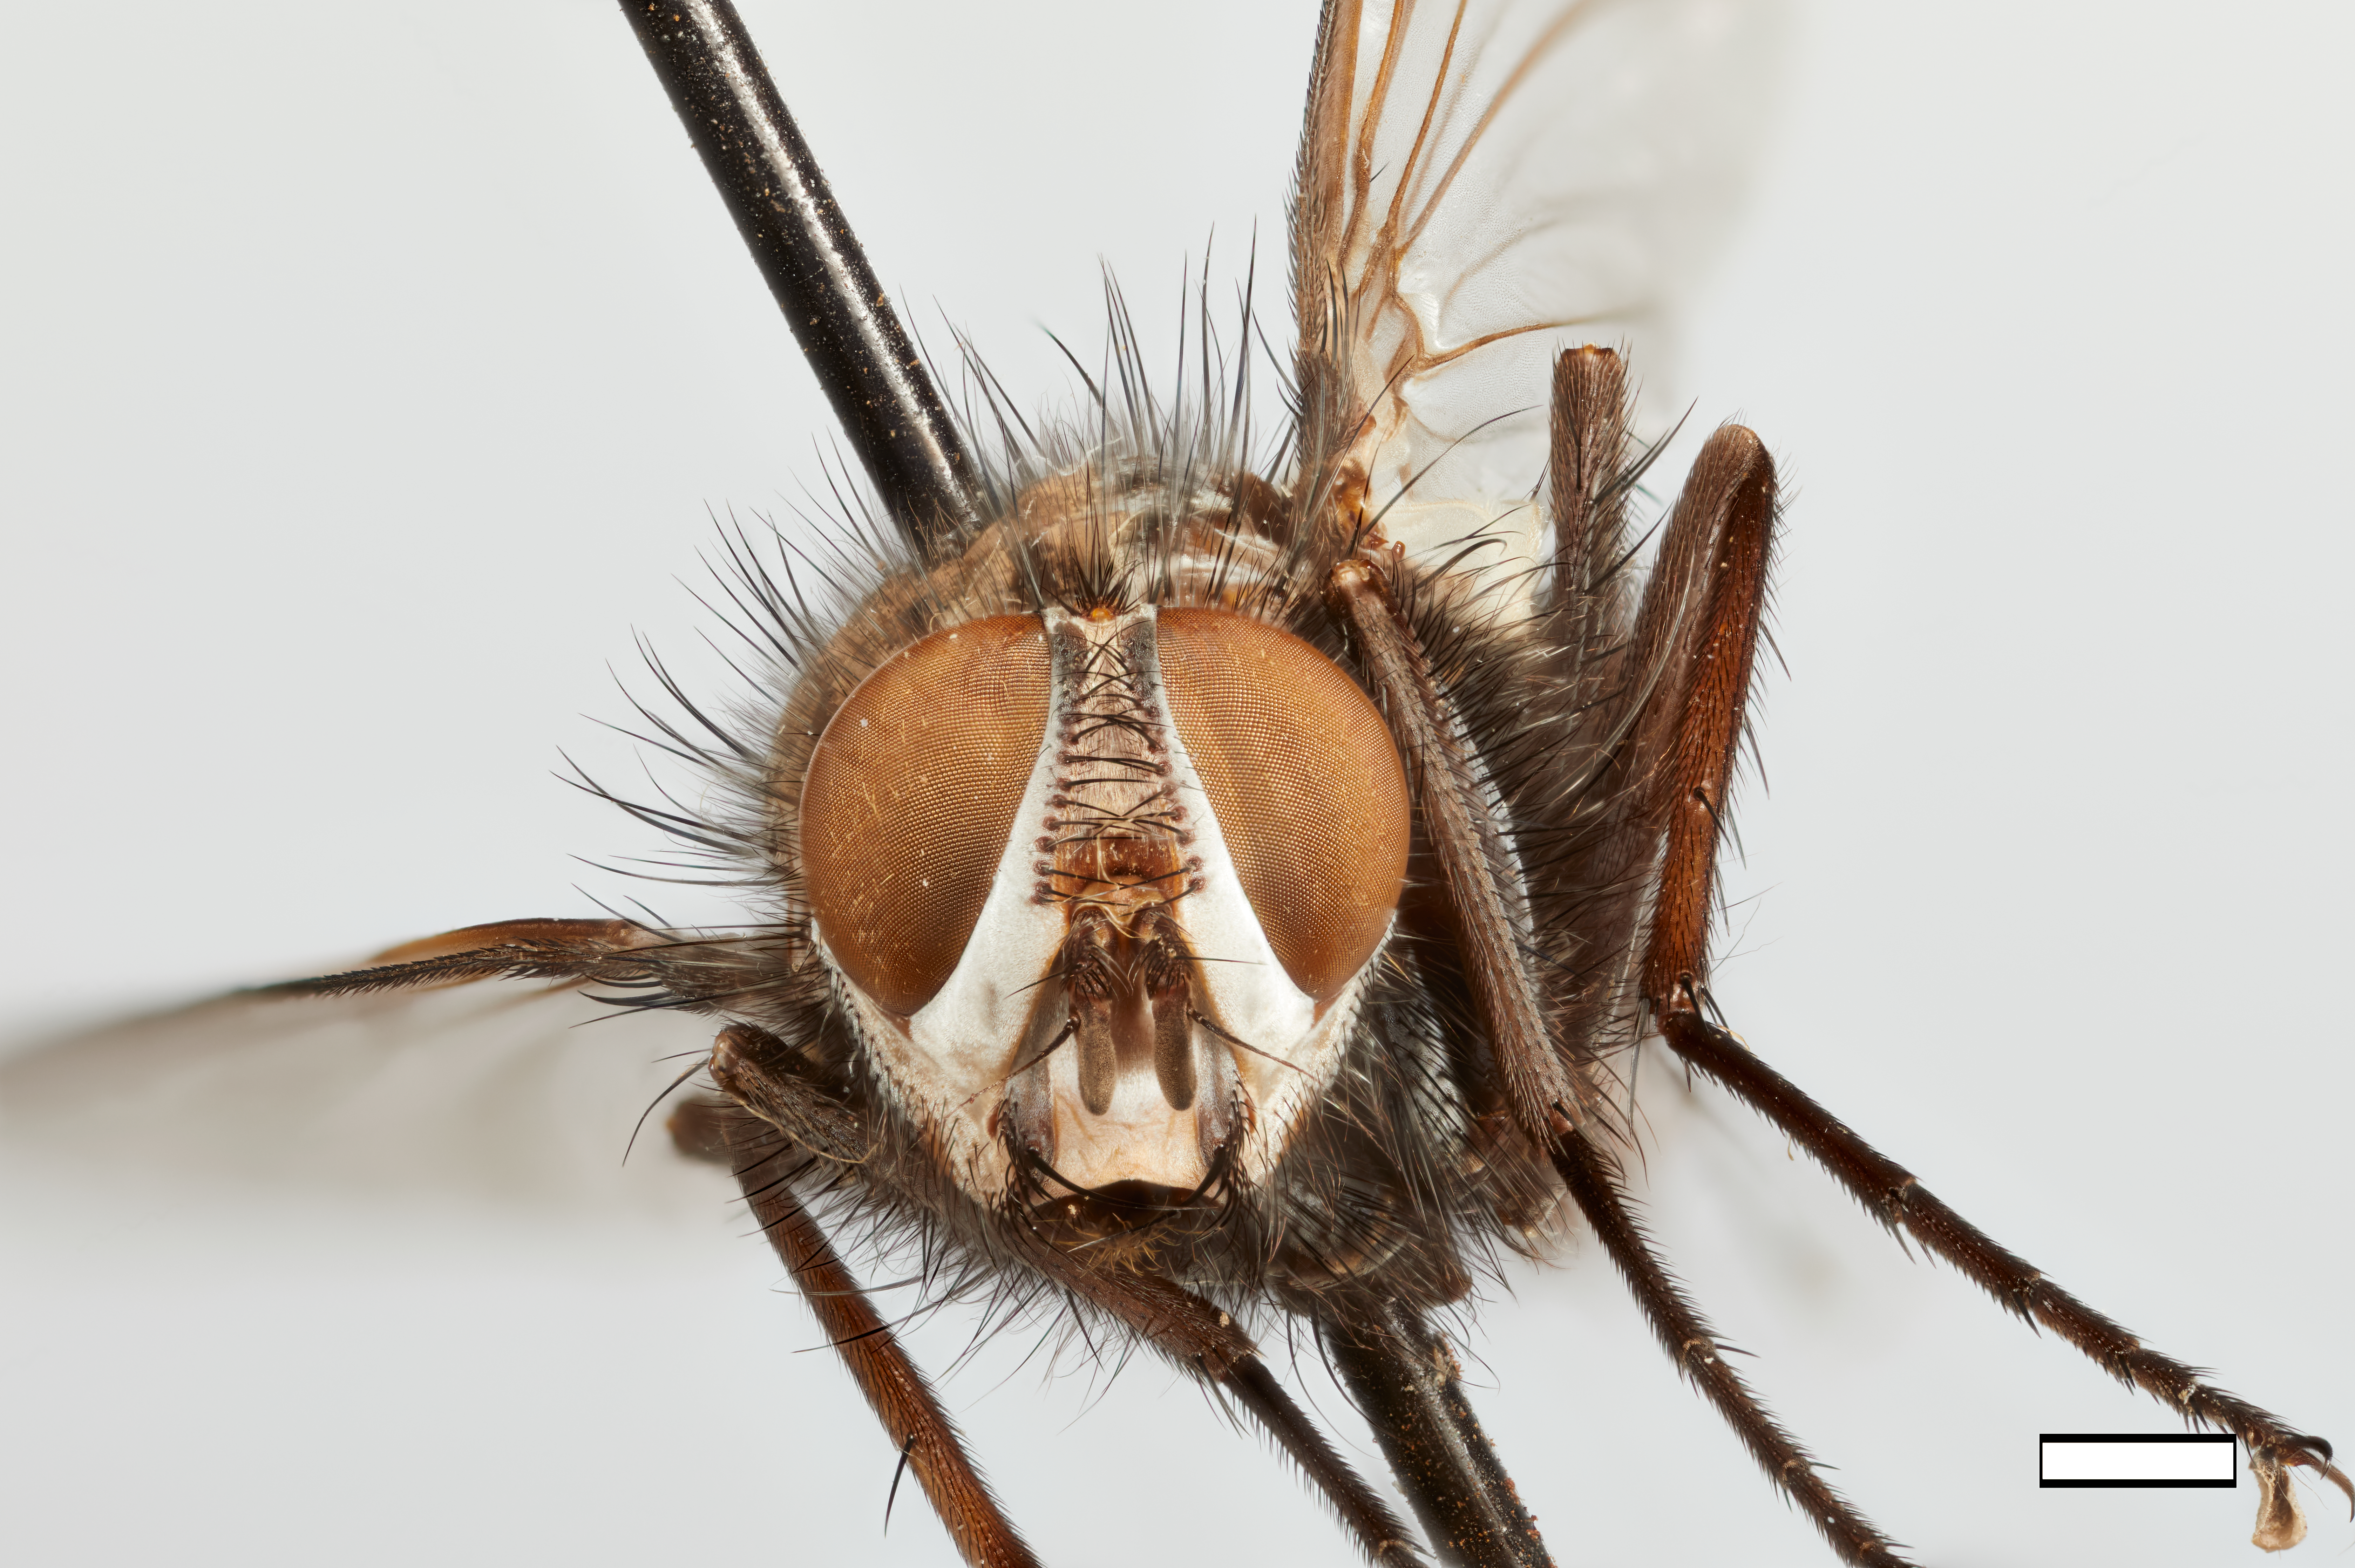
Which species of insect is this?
Callotroxis edwardsi
